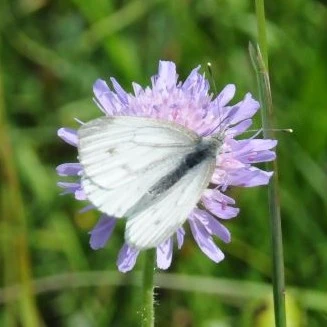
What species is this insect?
Pieris napi
